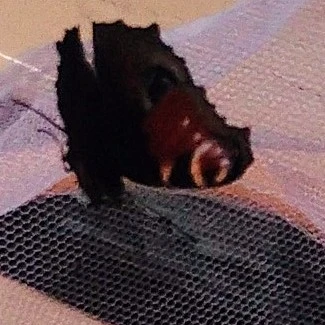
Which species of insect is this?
Aglais io
